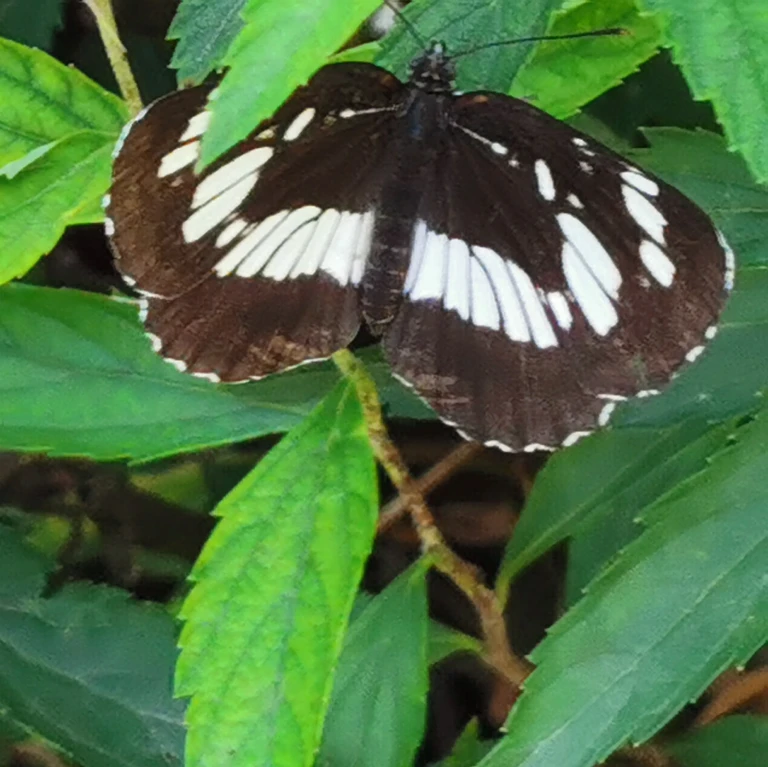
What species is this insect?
Neptis rivularis
